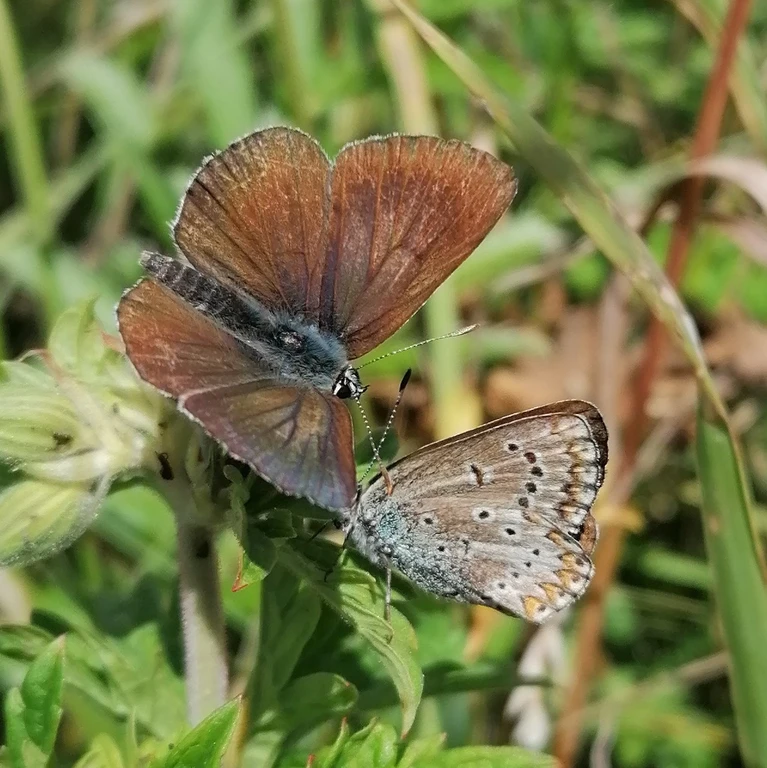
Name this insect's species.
Eumedonia eumedon
